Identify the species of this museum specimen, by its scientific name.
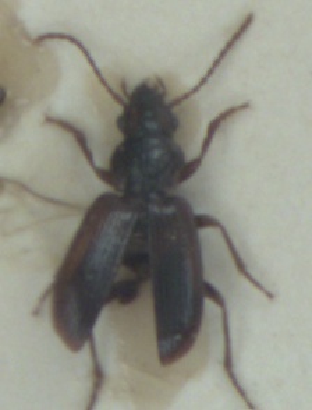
Dicheirotrichus gustavii
